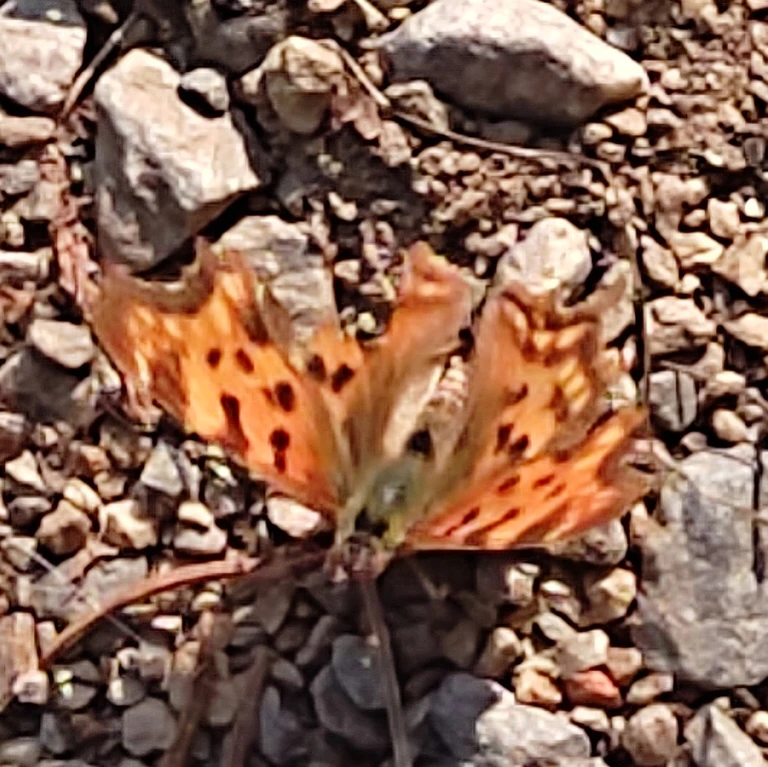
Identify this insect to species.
Polygonia c-album
